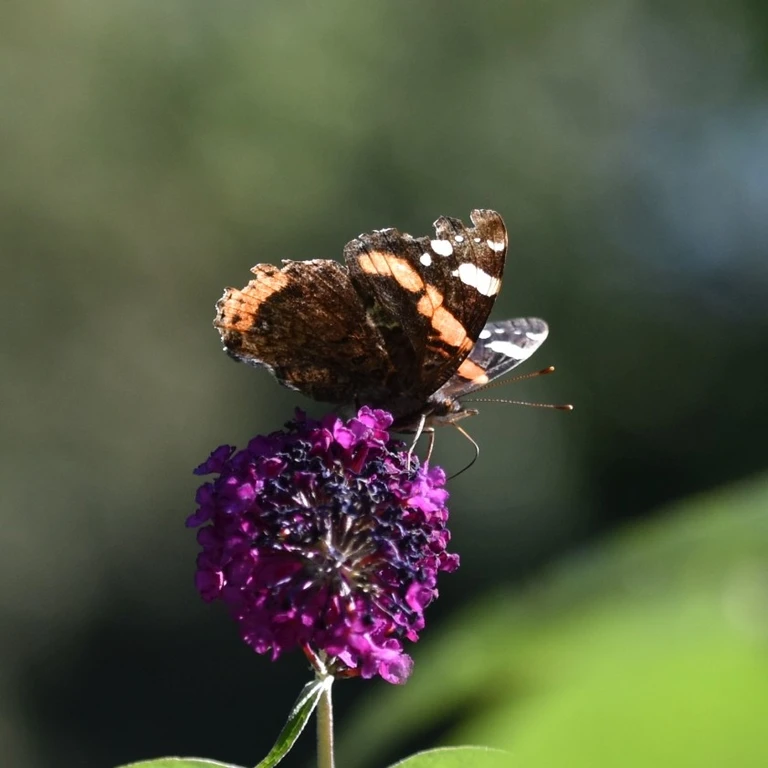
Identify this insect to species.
Vanessa atalanta
